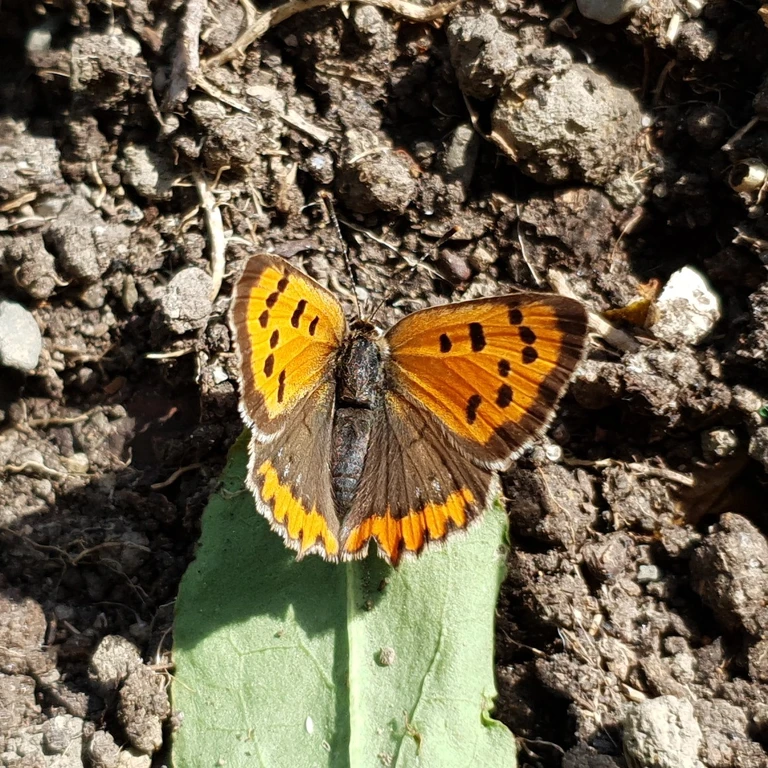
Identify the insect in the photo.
Lycaena phlaeas
